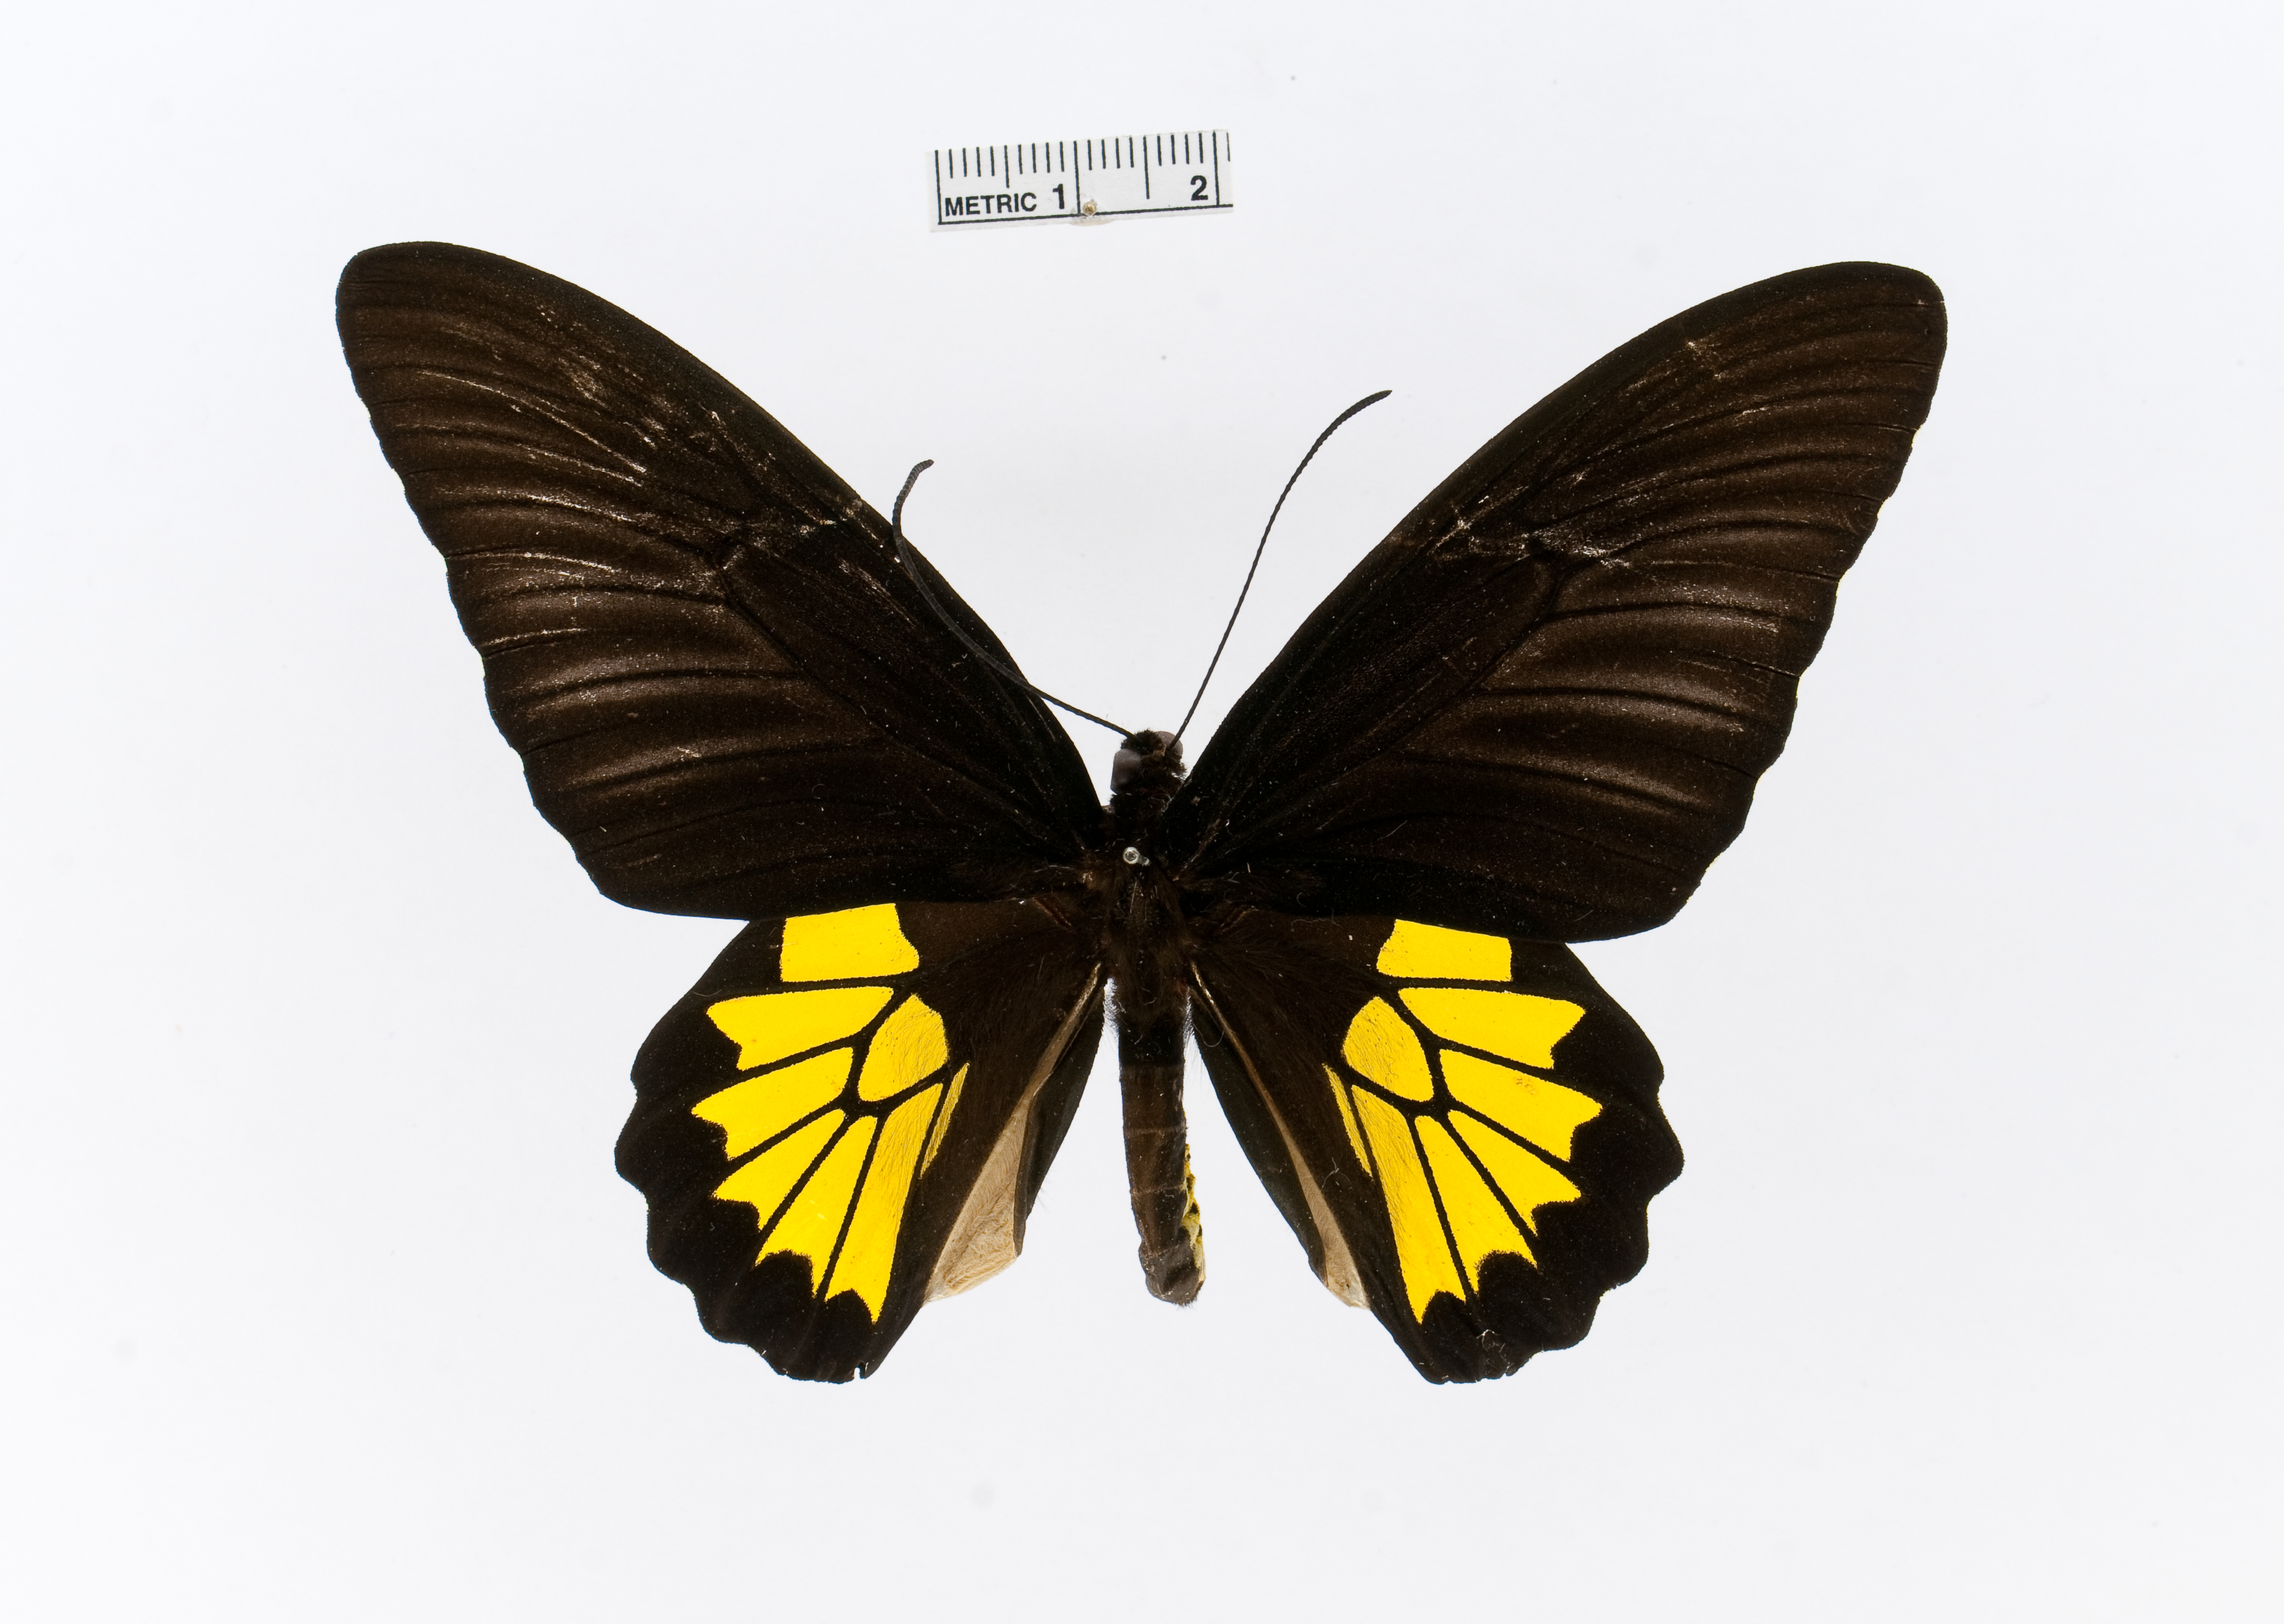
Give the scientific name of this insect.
Troides darsius
